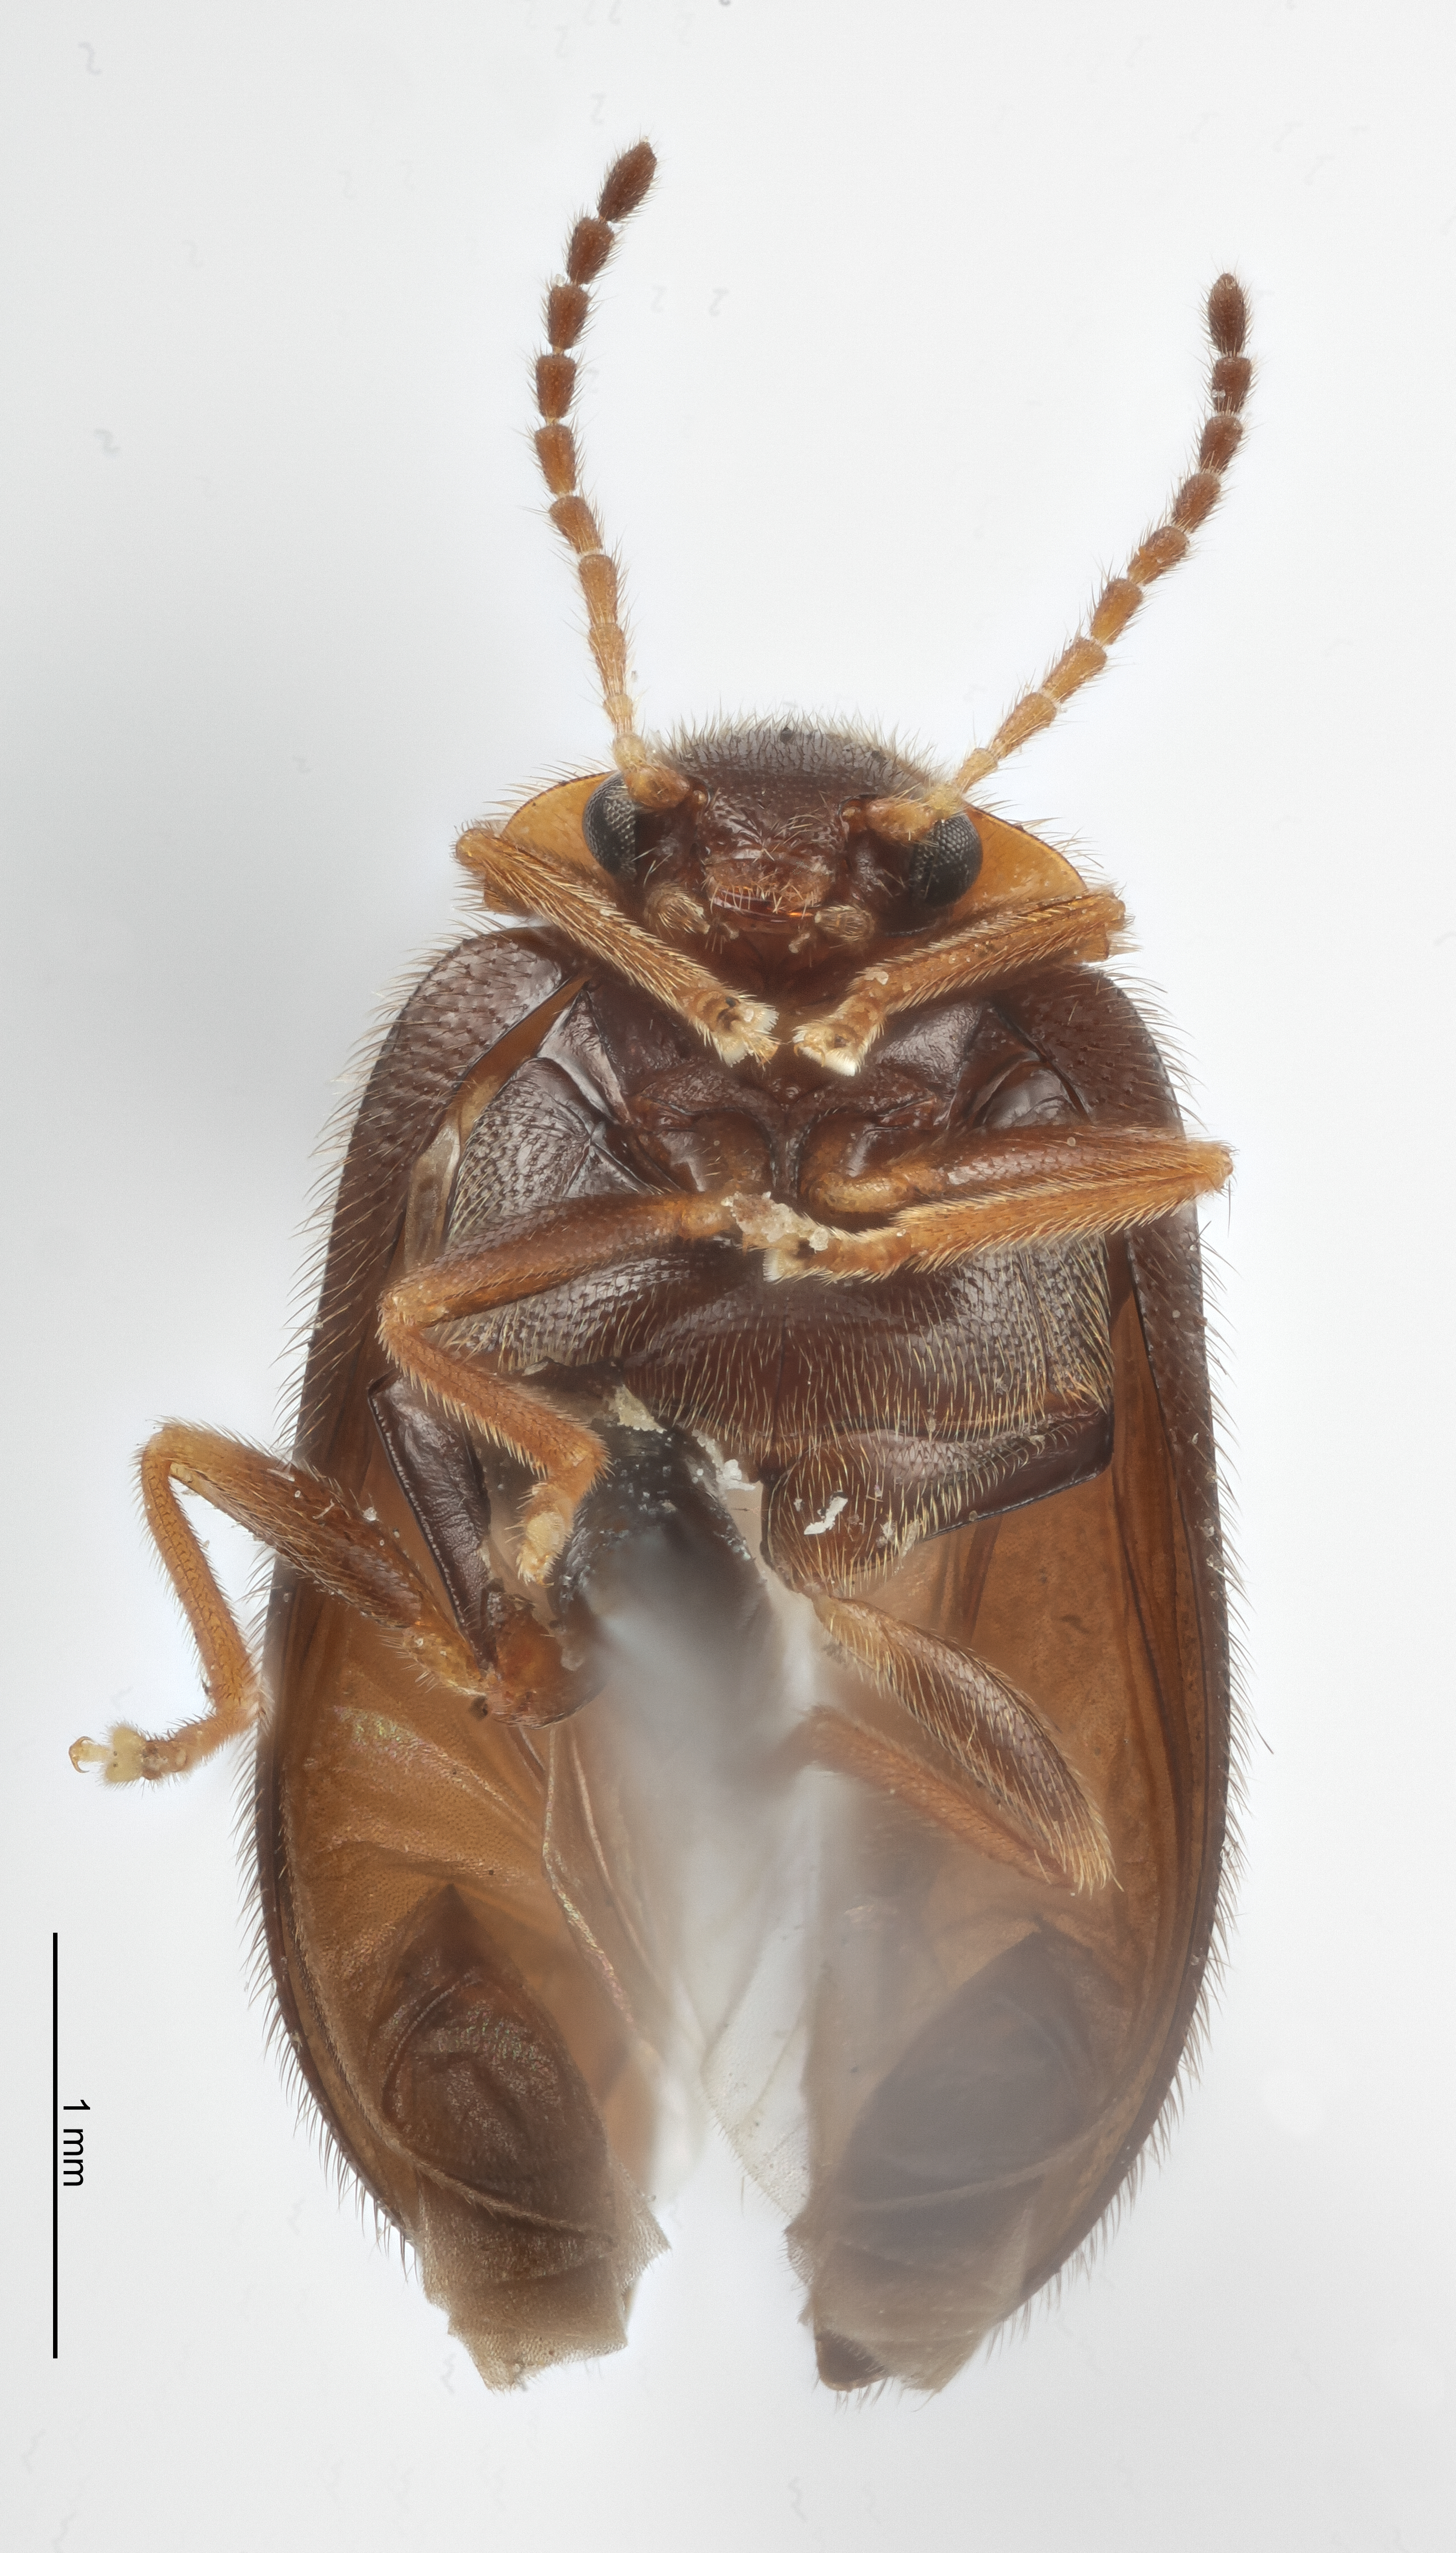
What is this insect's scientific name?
Cyphon drymophilous
